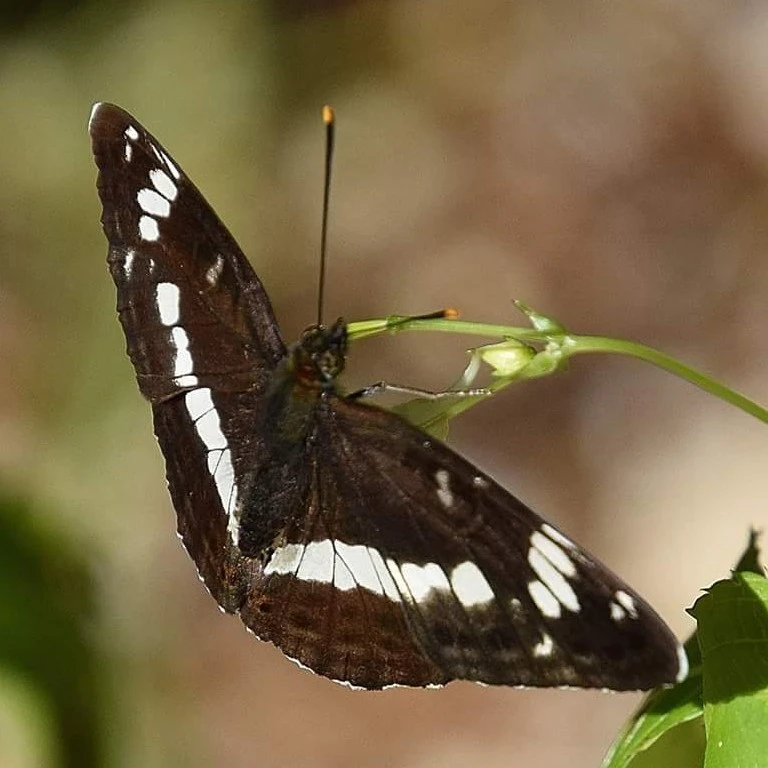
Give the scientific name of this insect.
Limenitis camilla (also Ladoga camilla)
